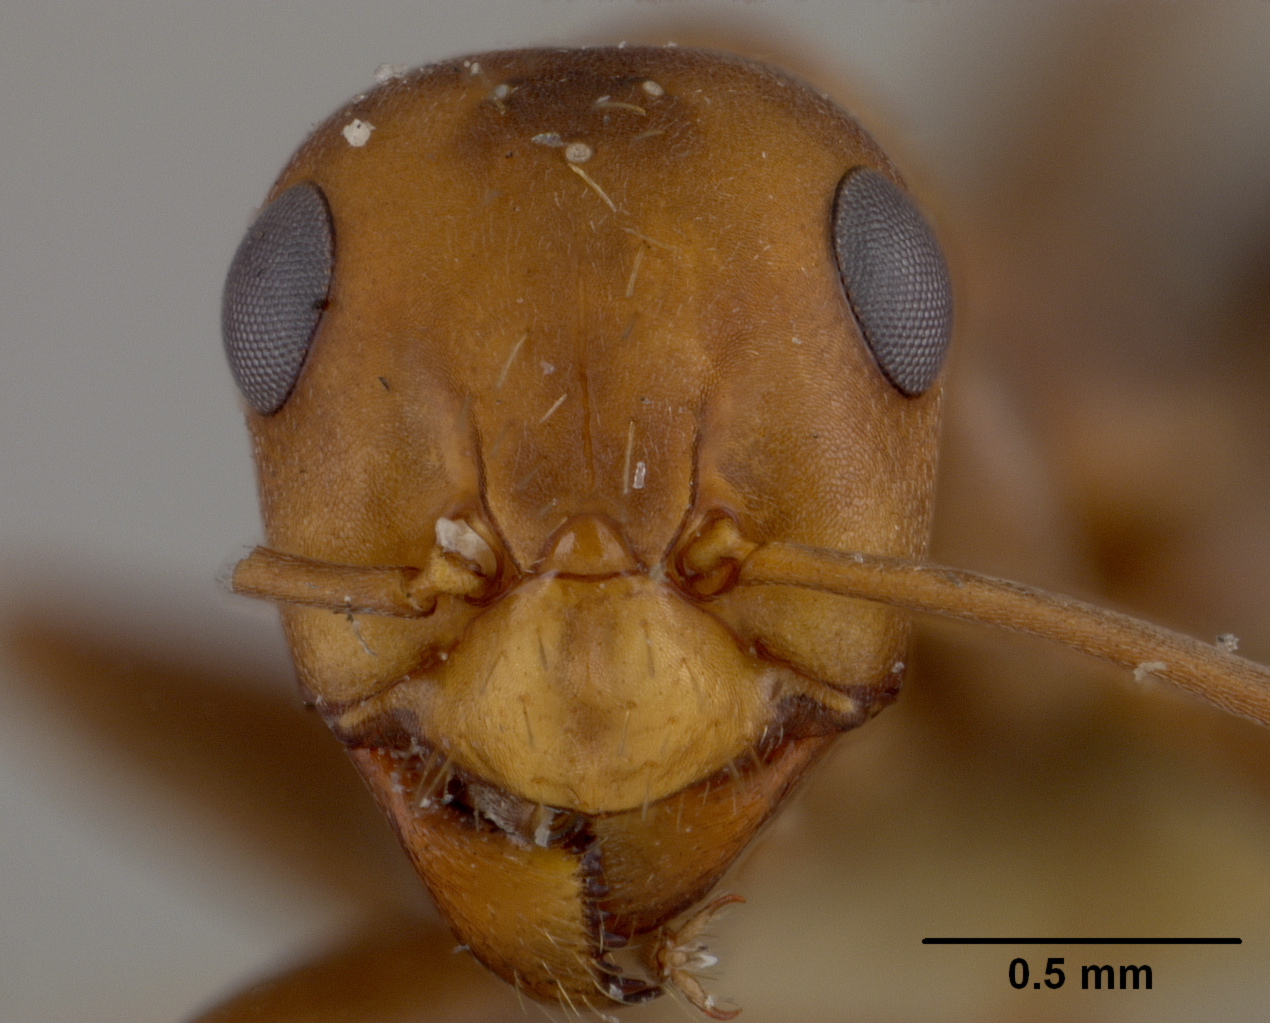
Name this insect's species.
Formica microgyna
